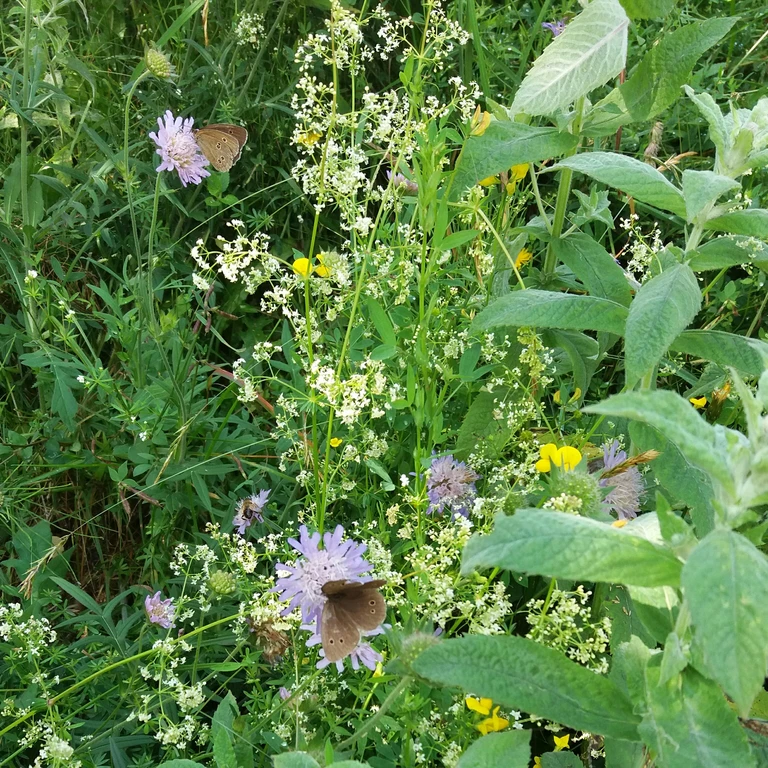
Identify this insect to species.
Aphantopus hyperantus
